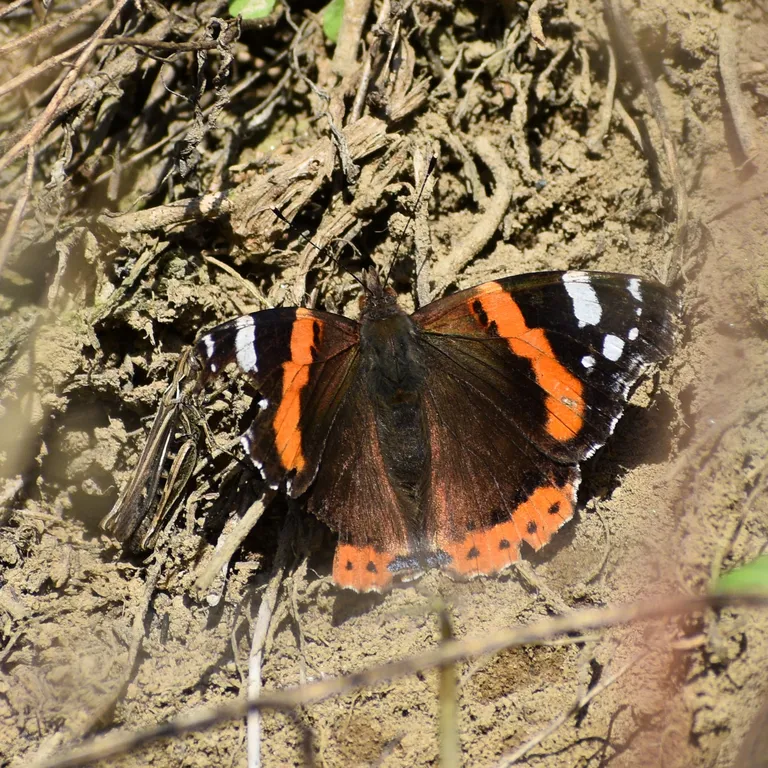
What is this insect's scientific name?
Vanessa atalanta
